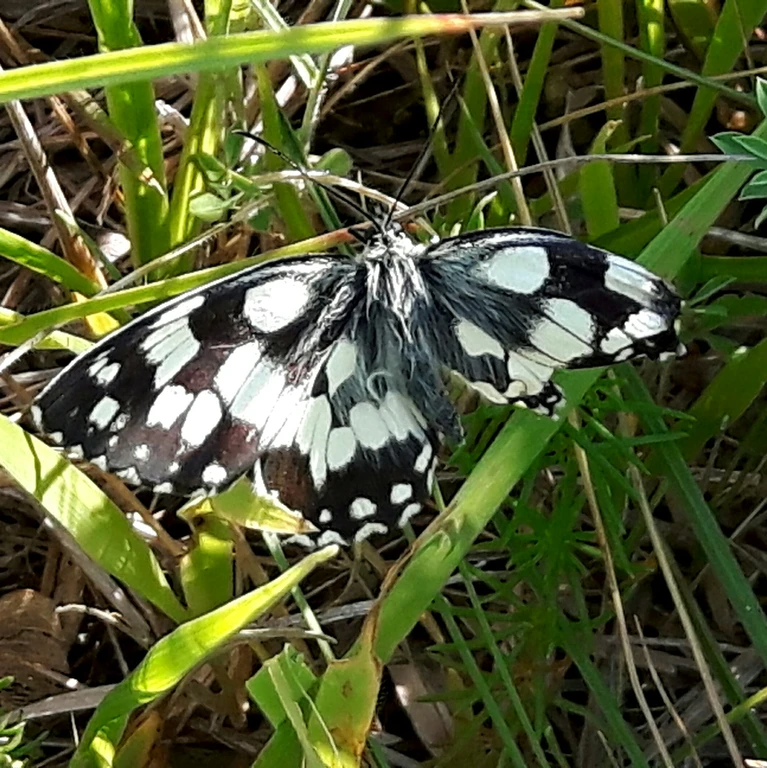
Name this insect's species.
Melanargia galathea
